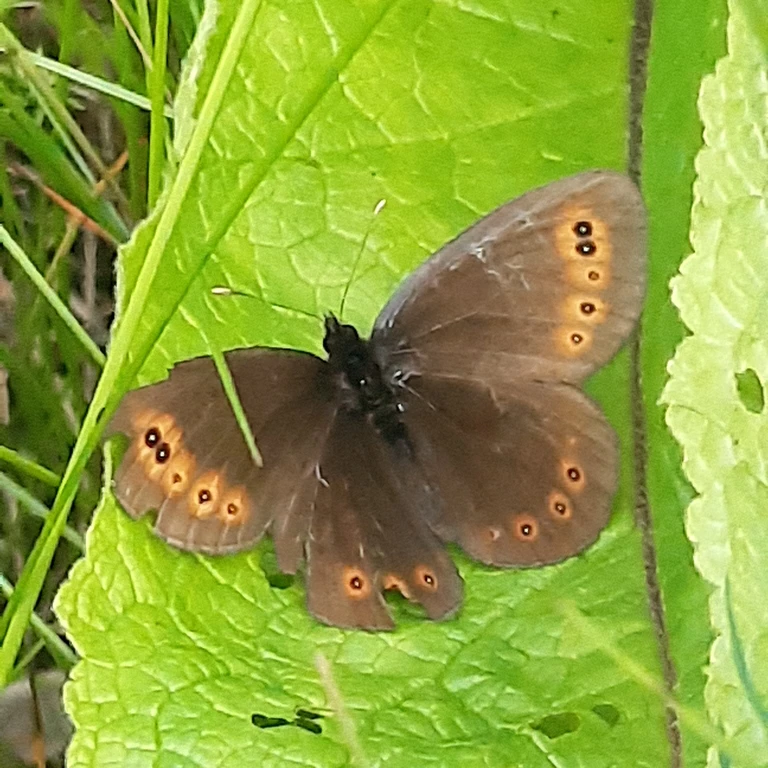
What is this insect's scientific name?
Erebia medusa
